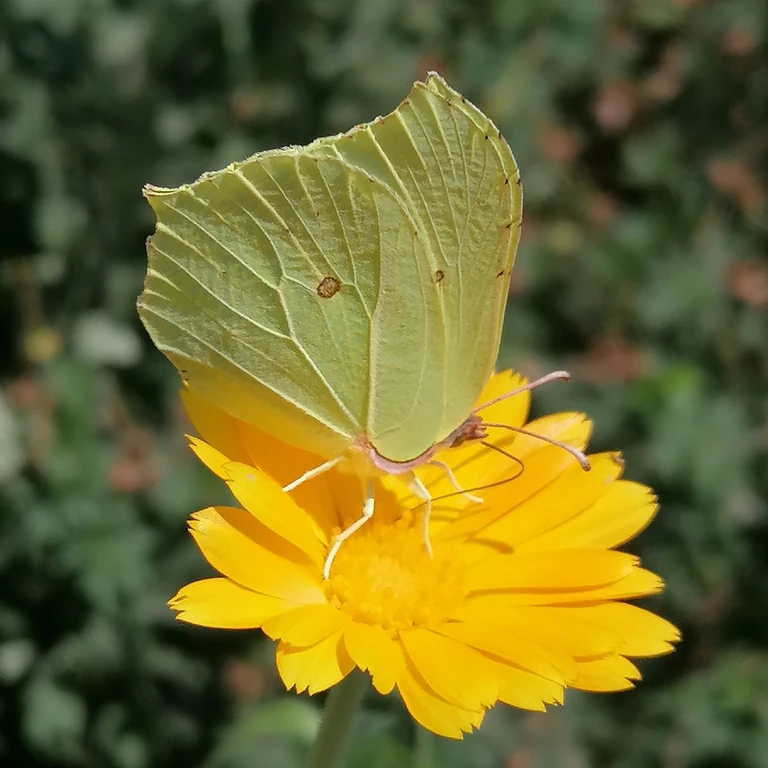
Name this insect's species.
Gonepteryx rhamni
